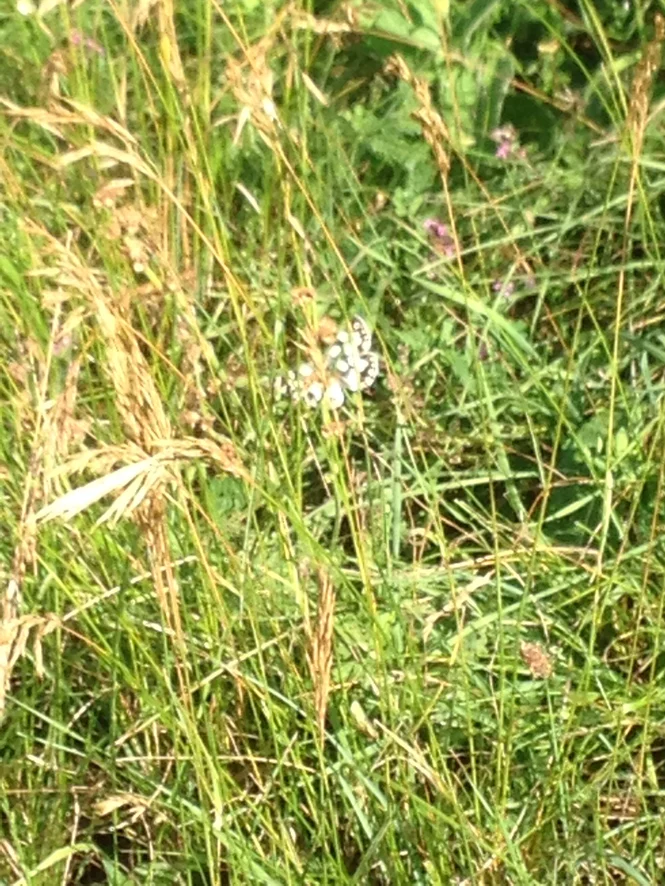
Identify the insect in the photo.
Melanargia galathea
